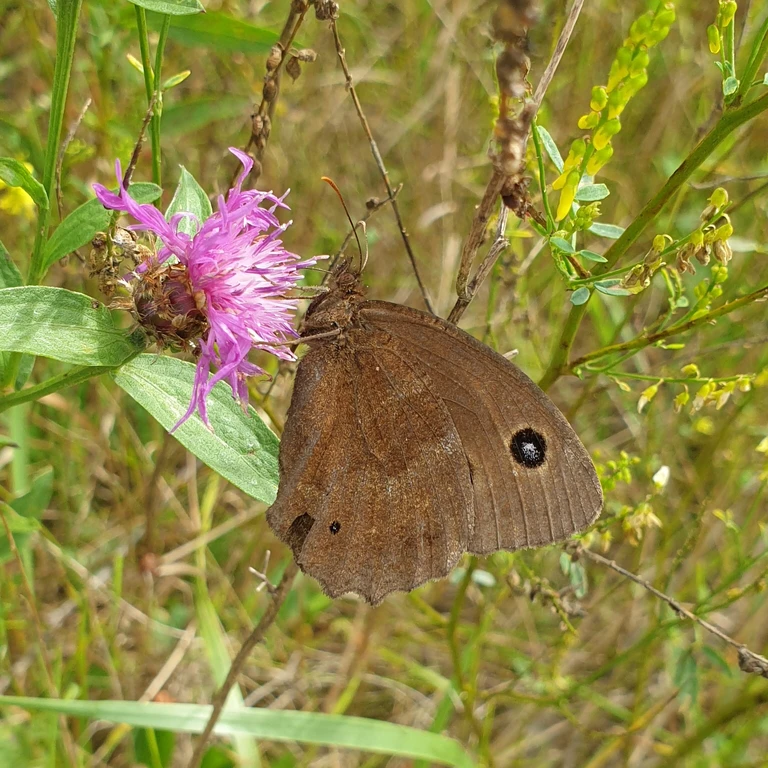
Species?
Minois dryas
